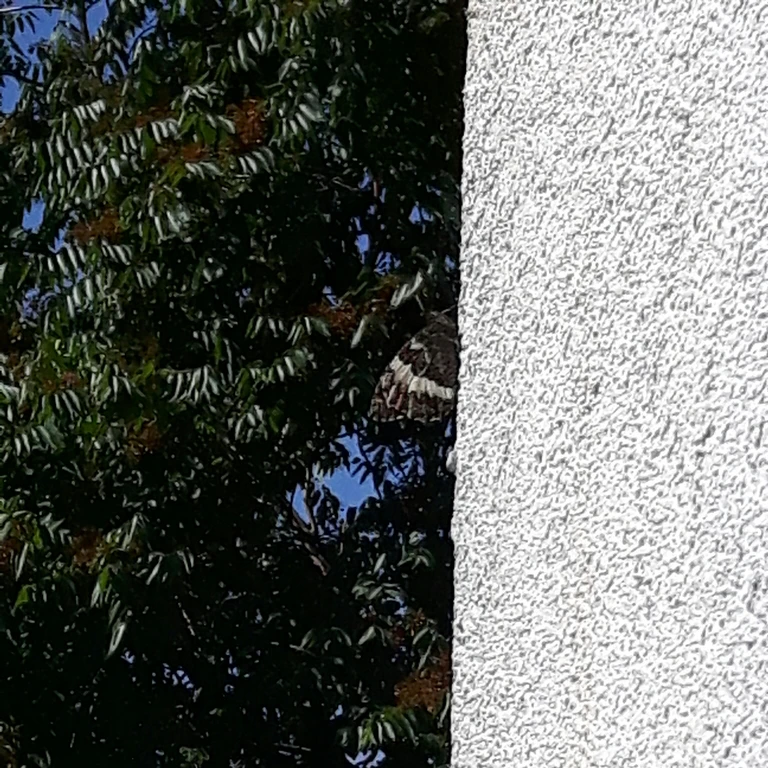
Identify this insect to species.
Brintesia circe
